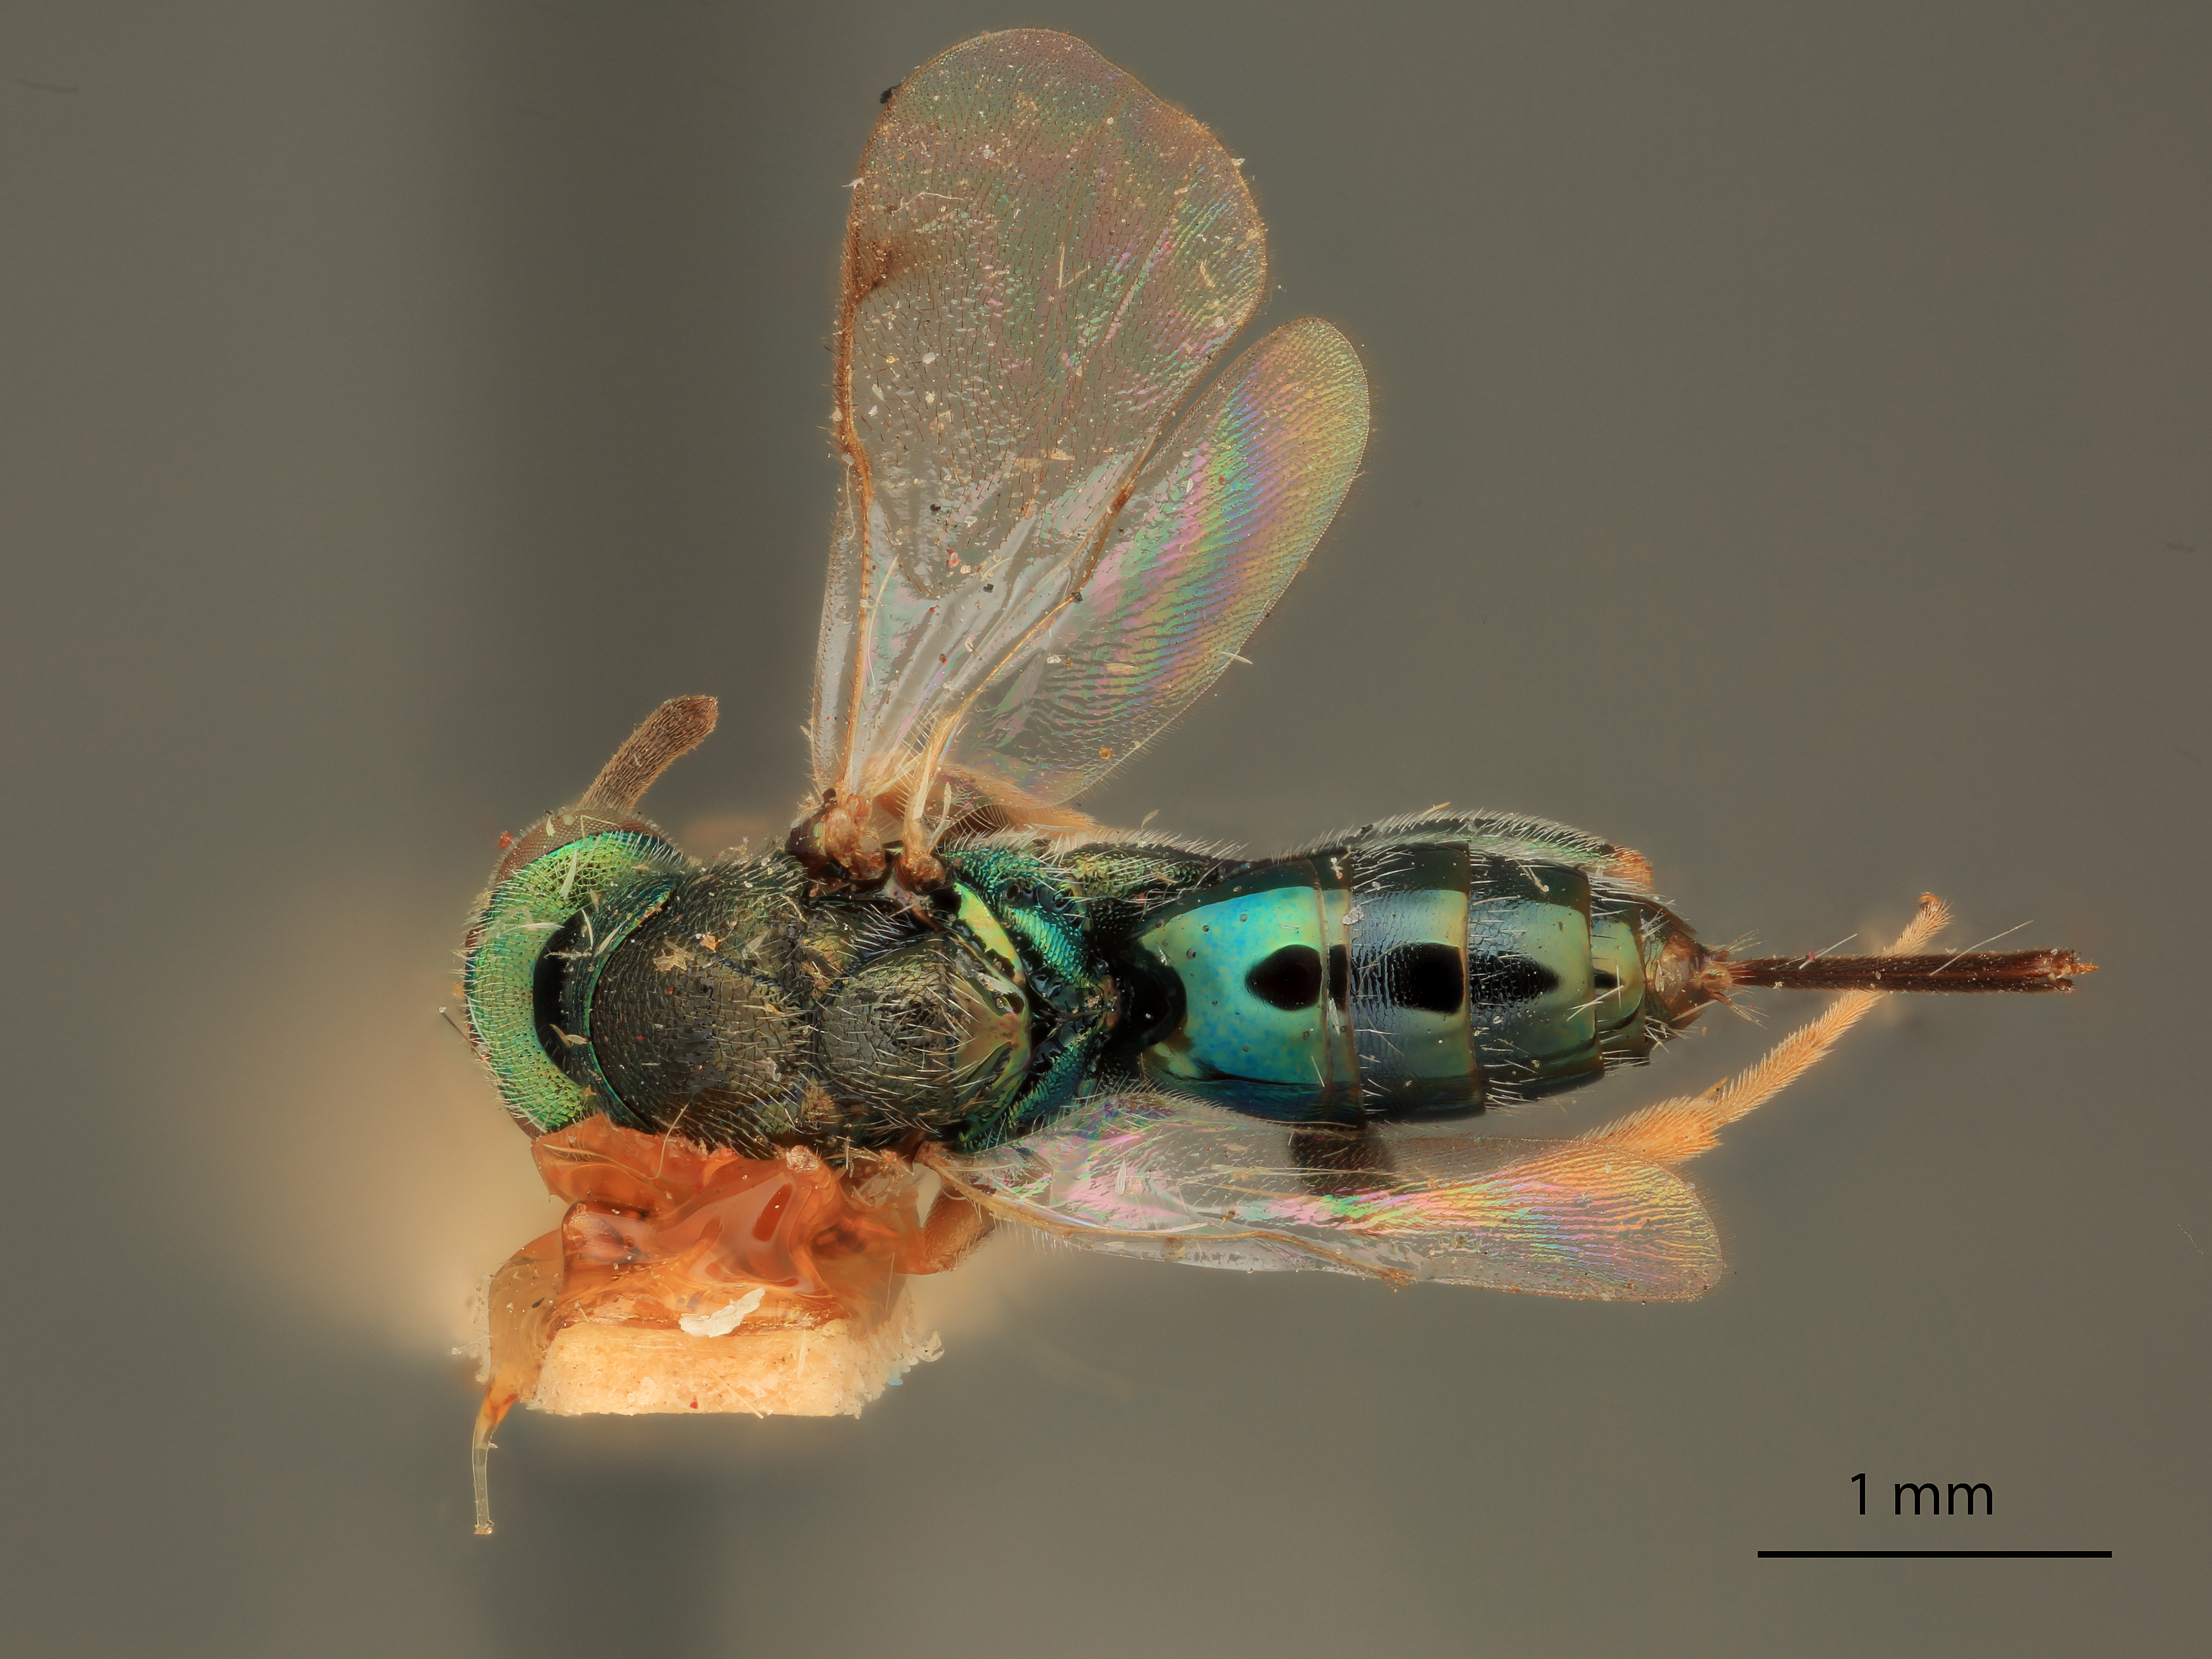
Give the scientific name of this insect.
Monodontomerus subobsoletus
